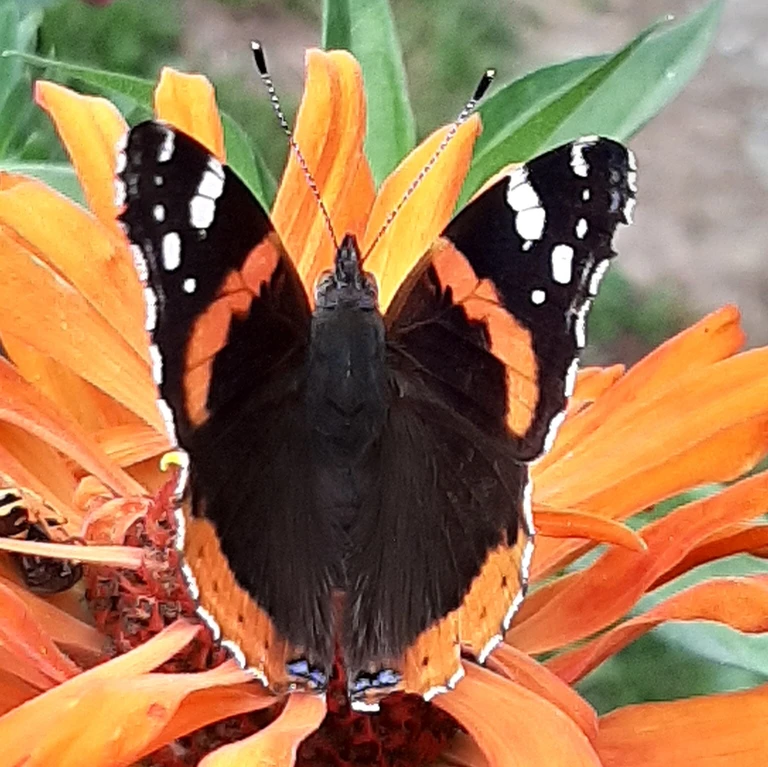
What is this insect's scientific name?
Vanessa atalanta
